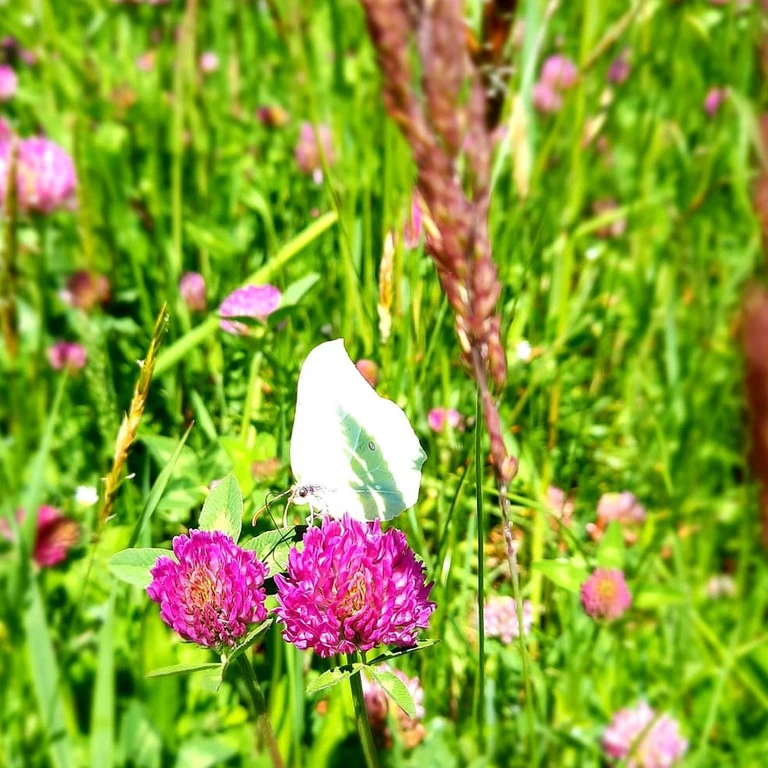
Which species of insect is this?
Gonepteryx rhamni
